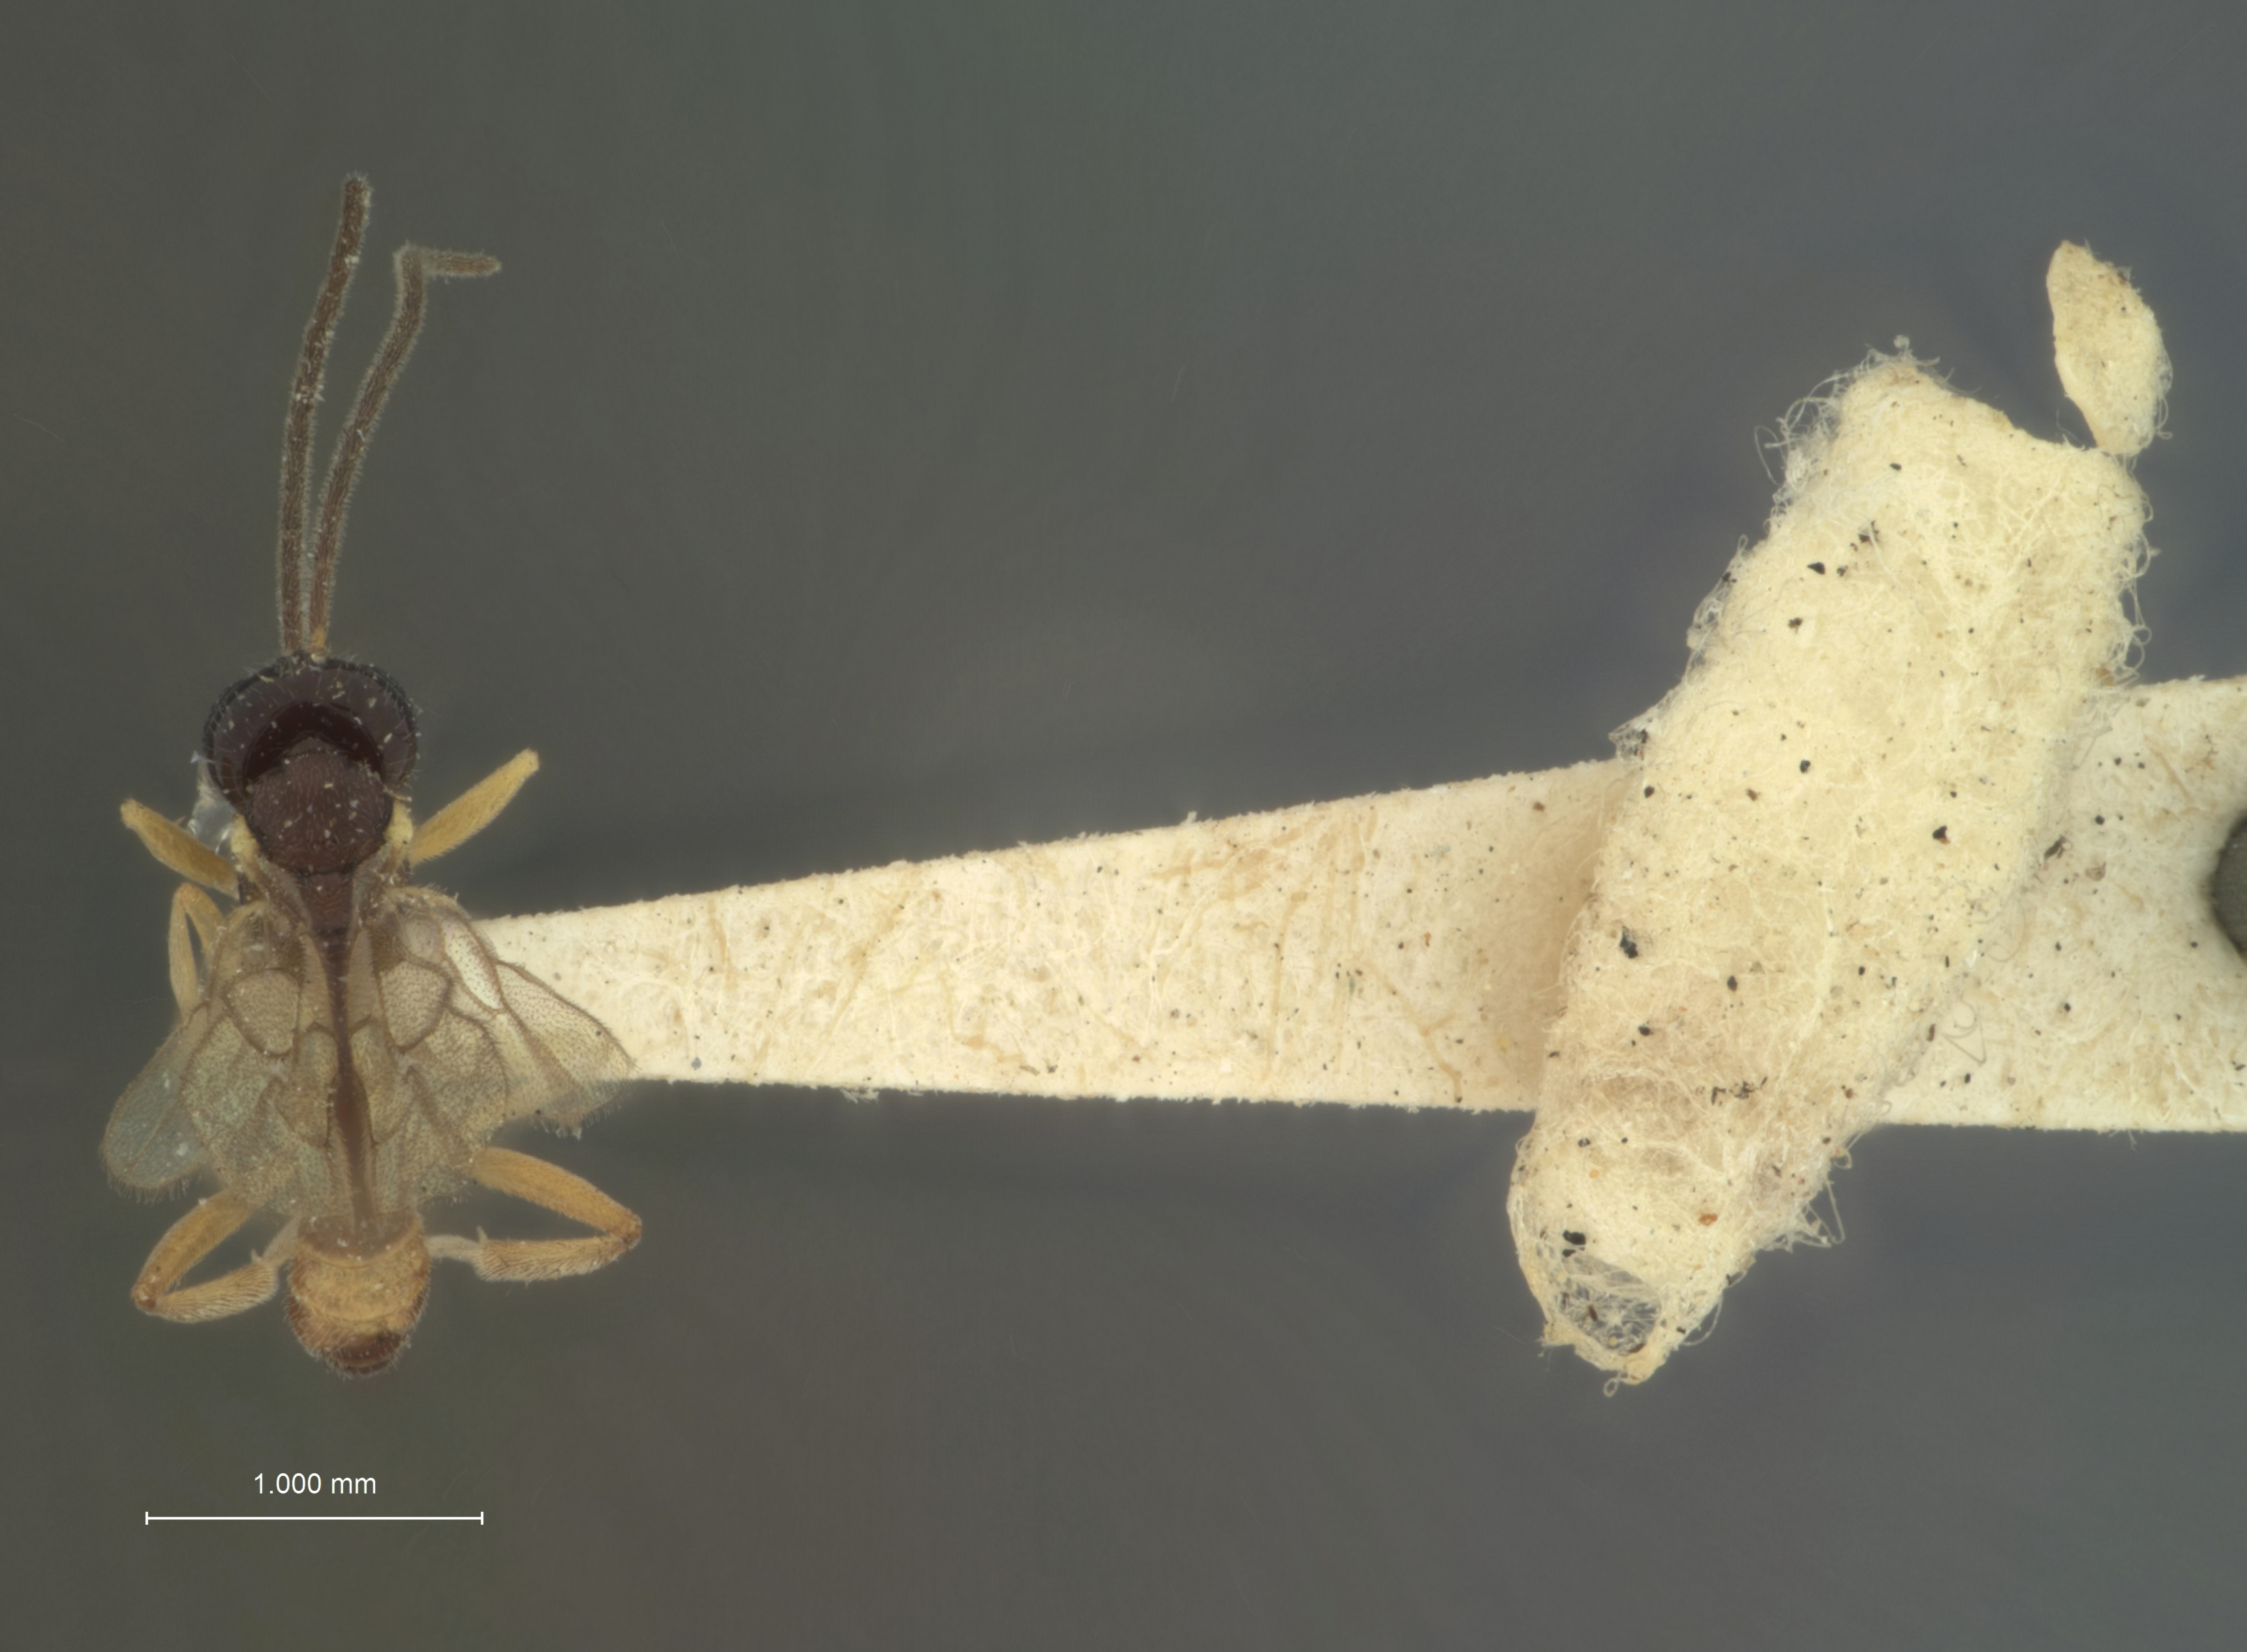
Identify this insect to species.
Acrolyta empretiae
